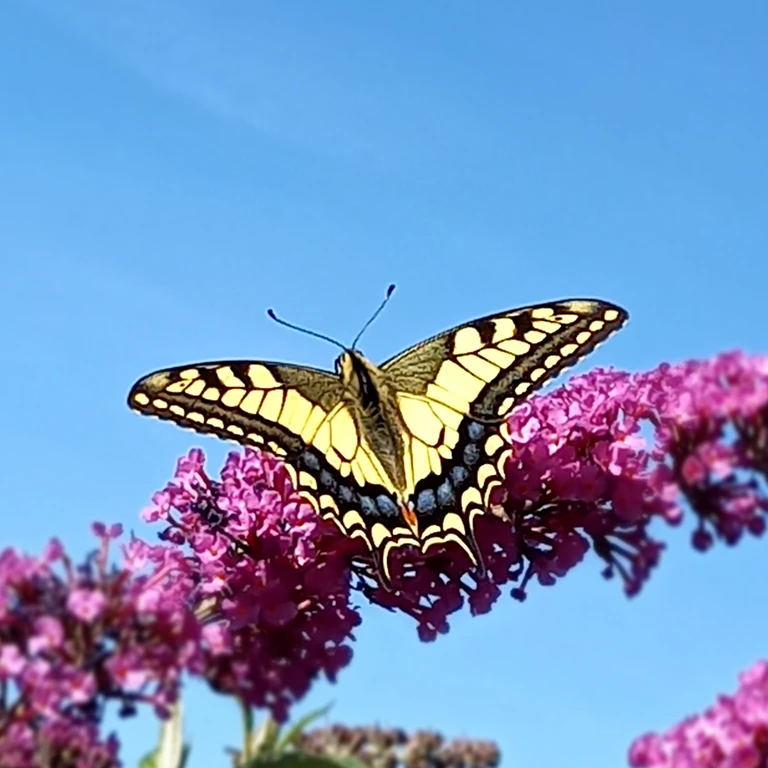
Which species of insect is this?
Papilio machaon
